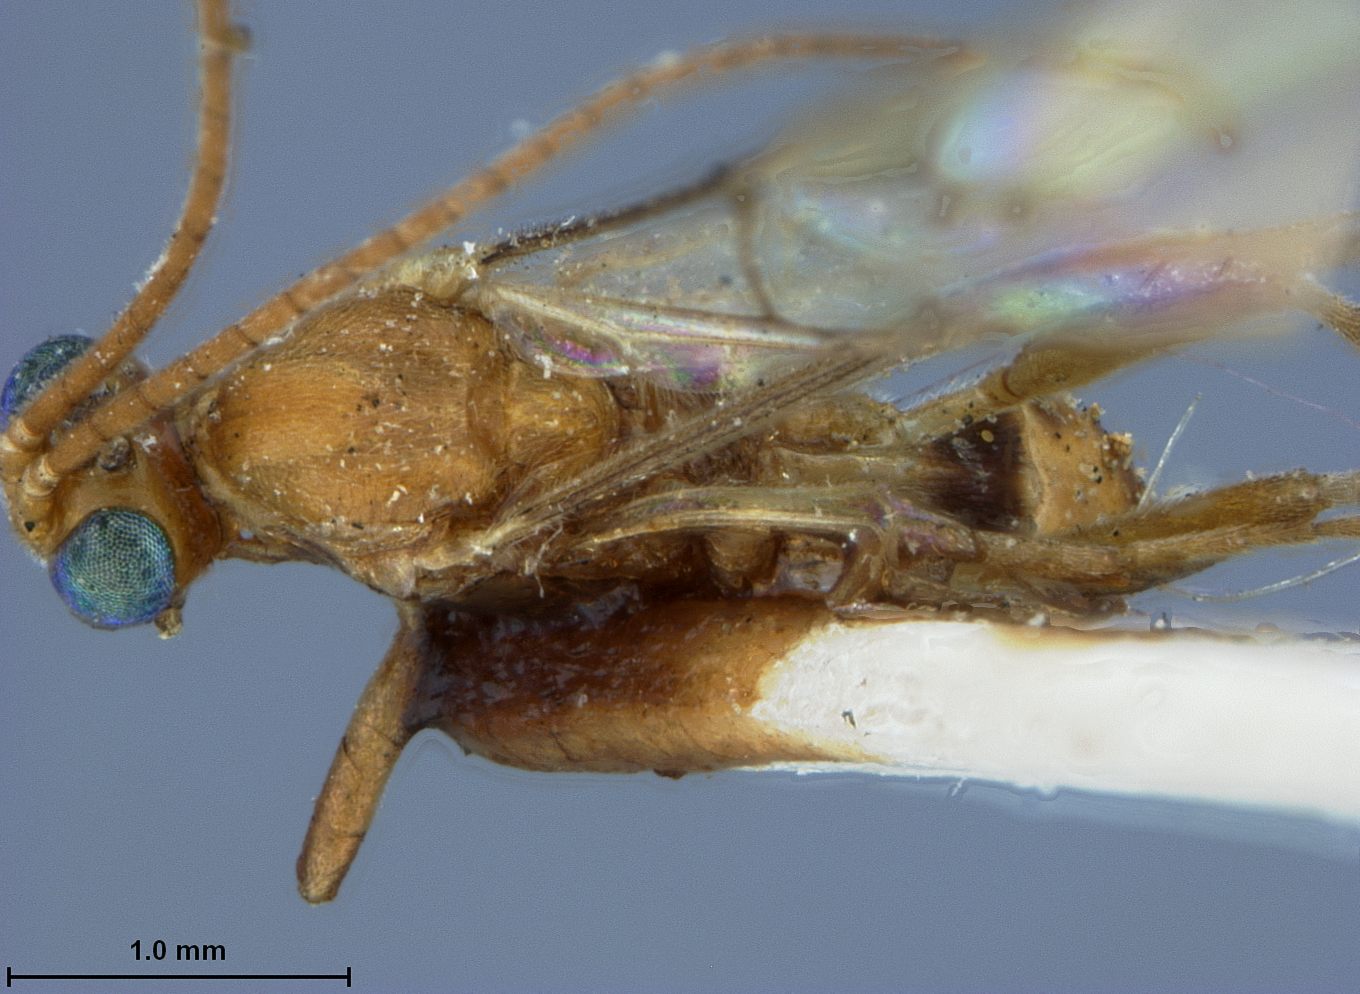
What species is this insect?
Meteorus oecopsidis
